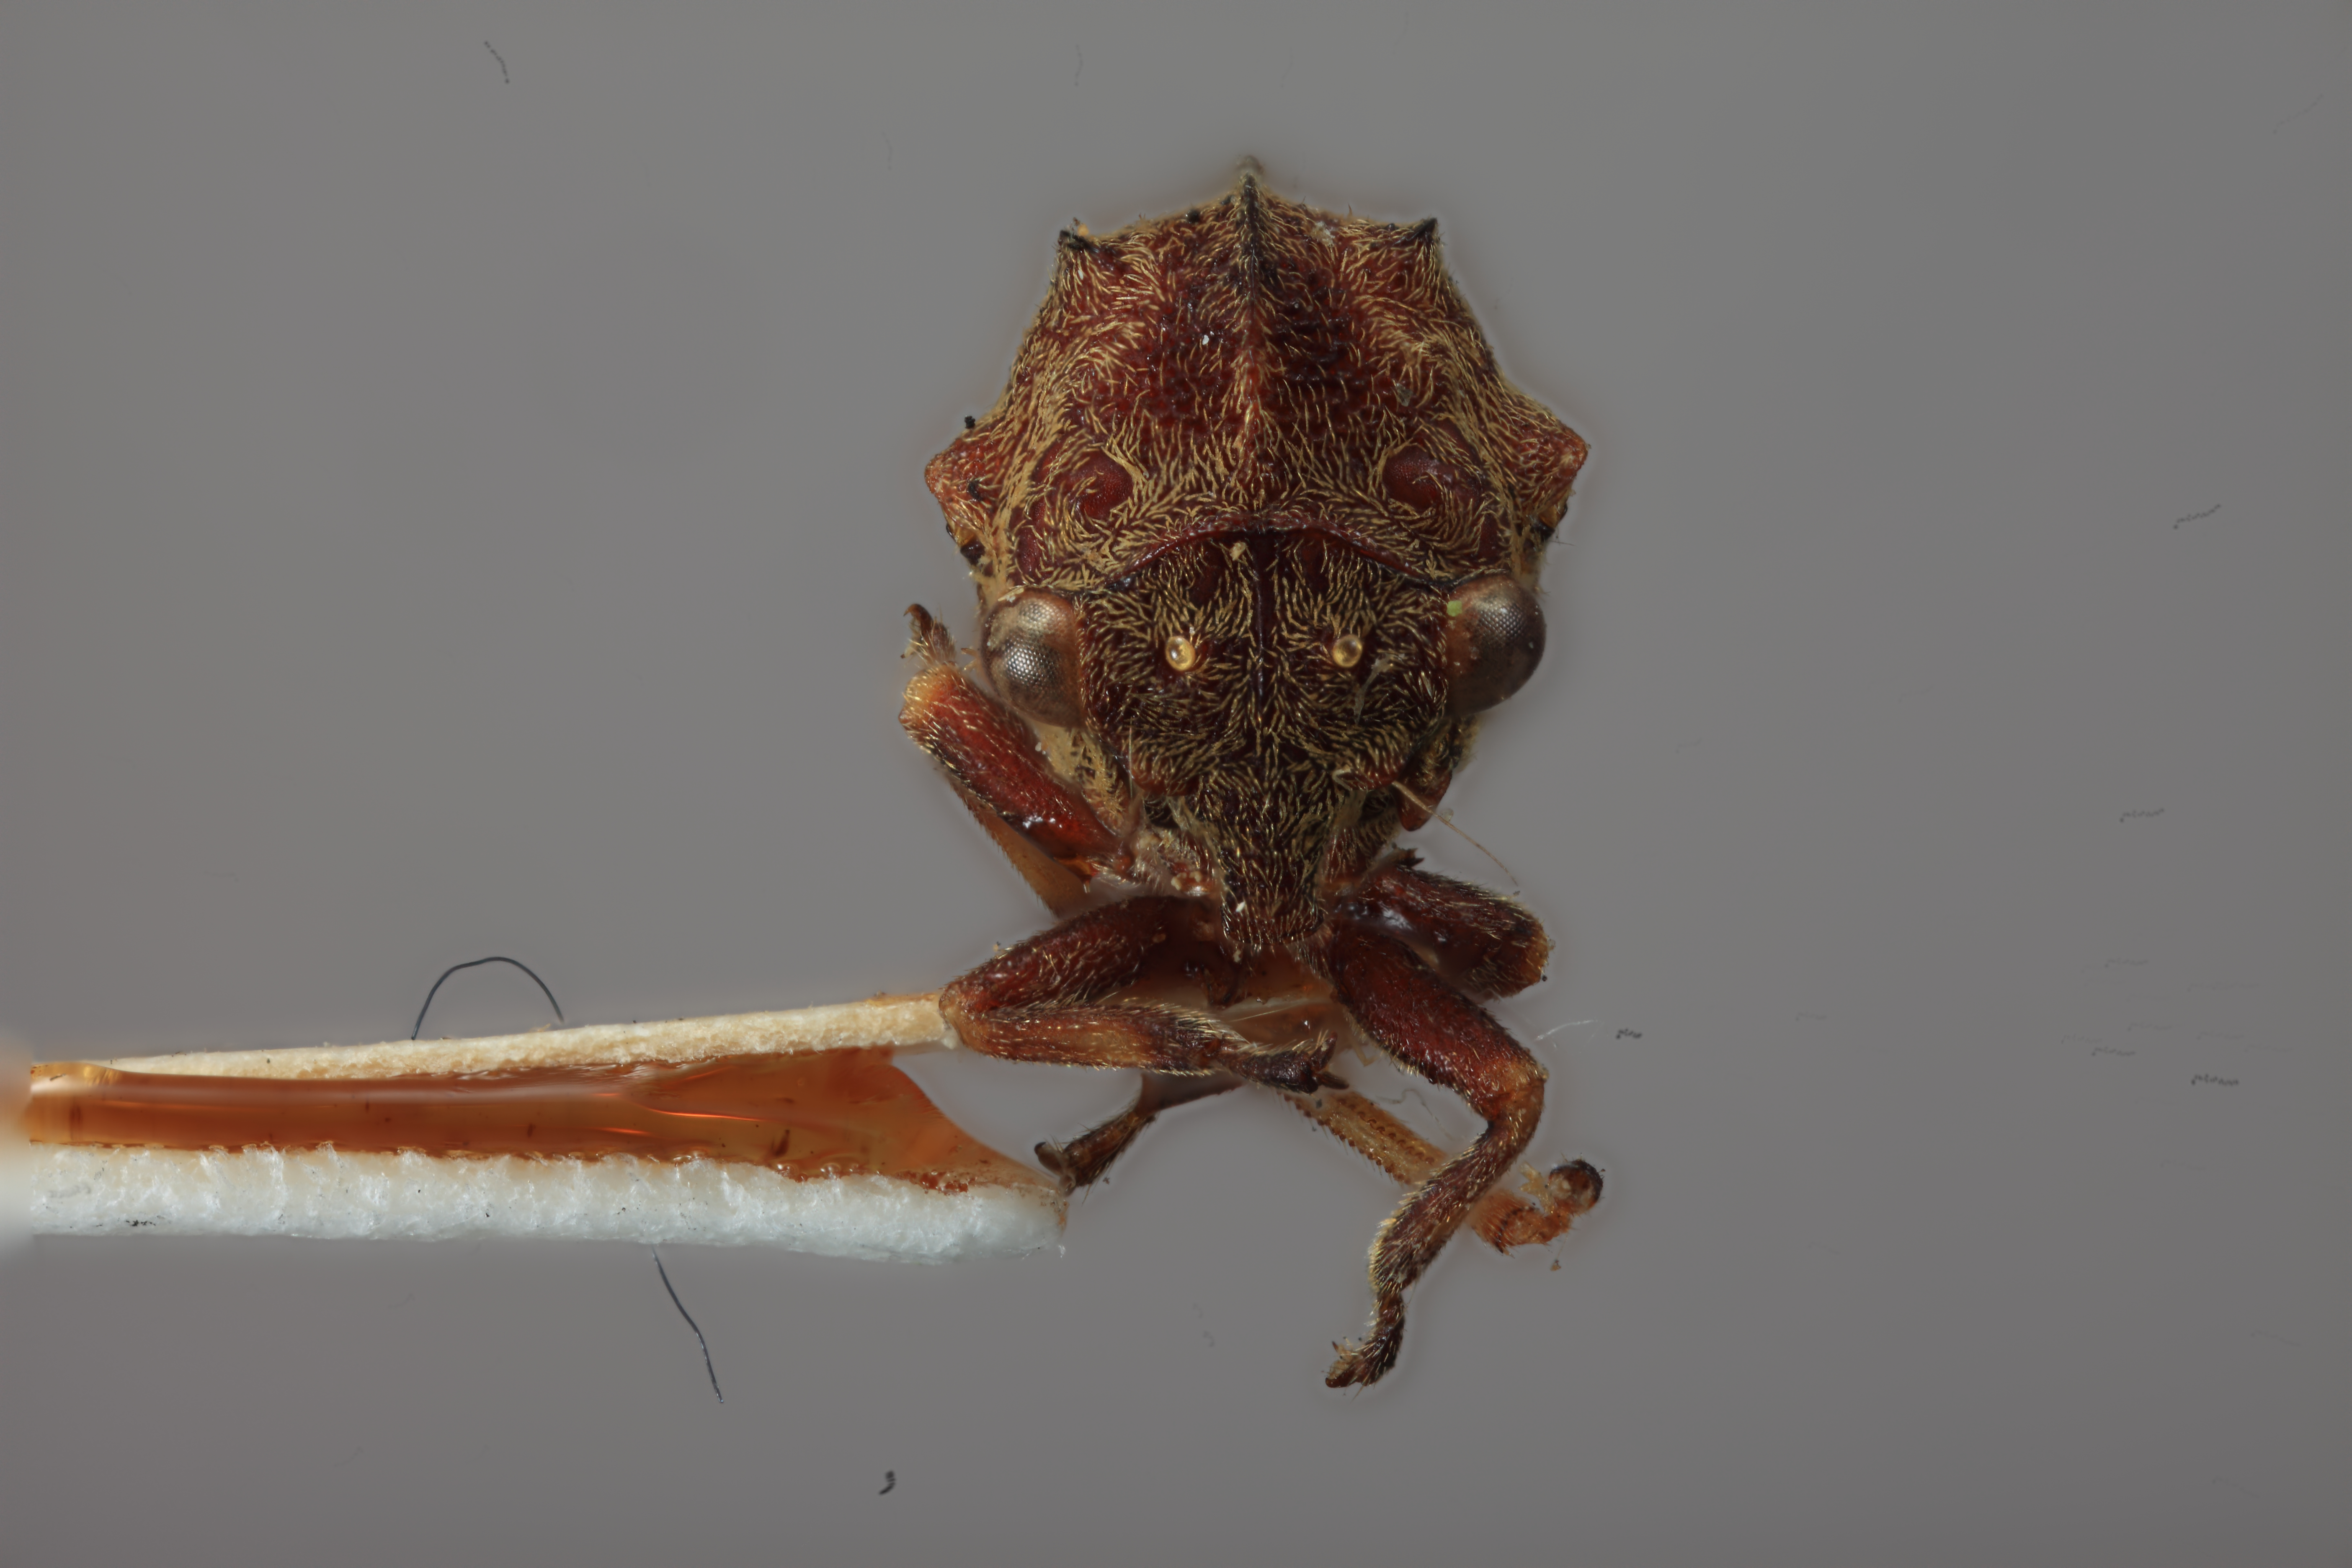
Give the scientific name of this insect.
Ebhul elegans
